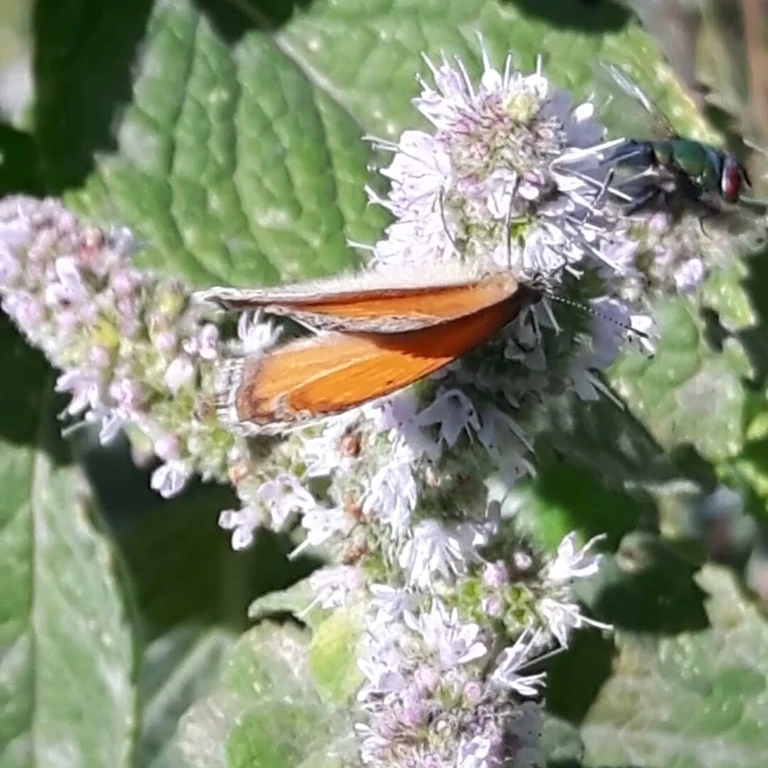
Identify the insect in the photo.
Coenonympha pamphilus
